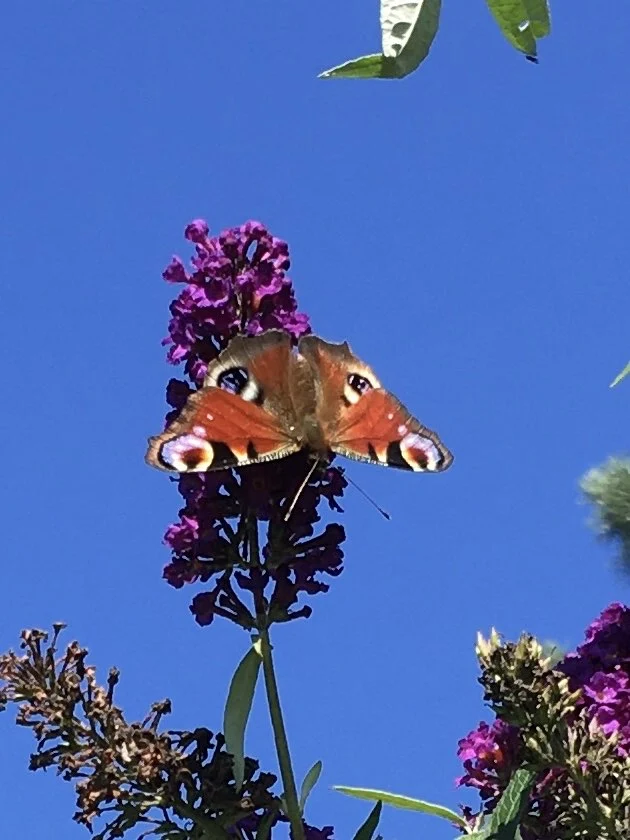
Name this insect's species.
Aglais io
